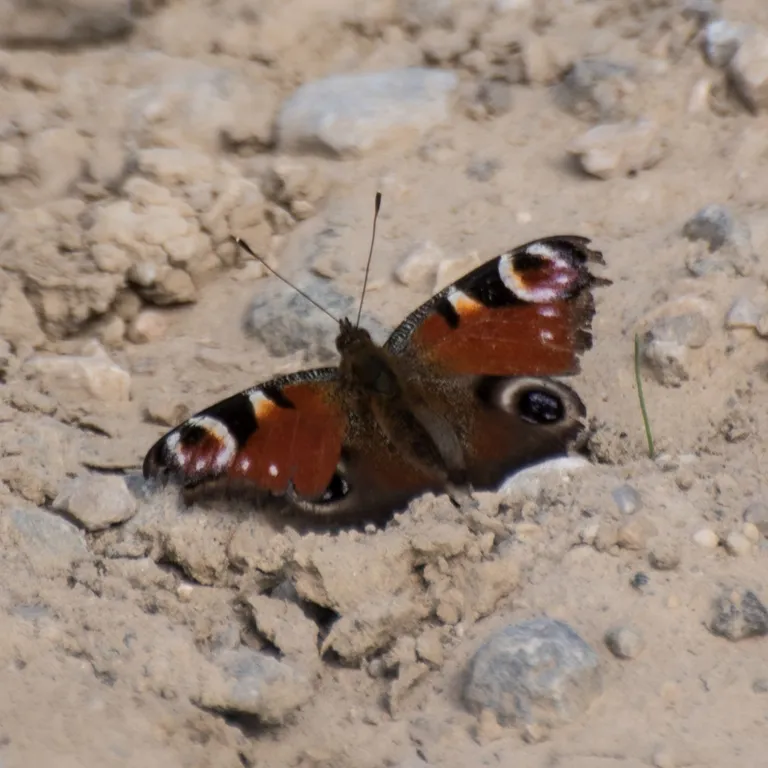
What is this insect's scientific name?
Aglais io
